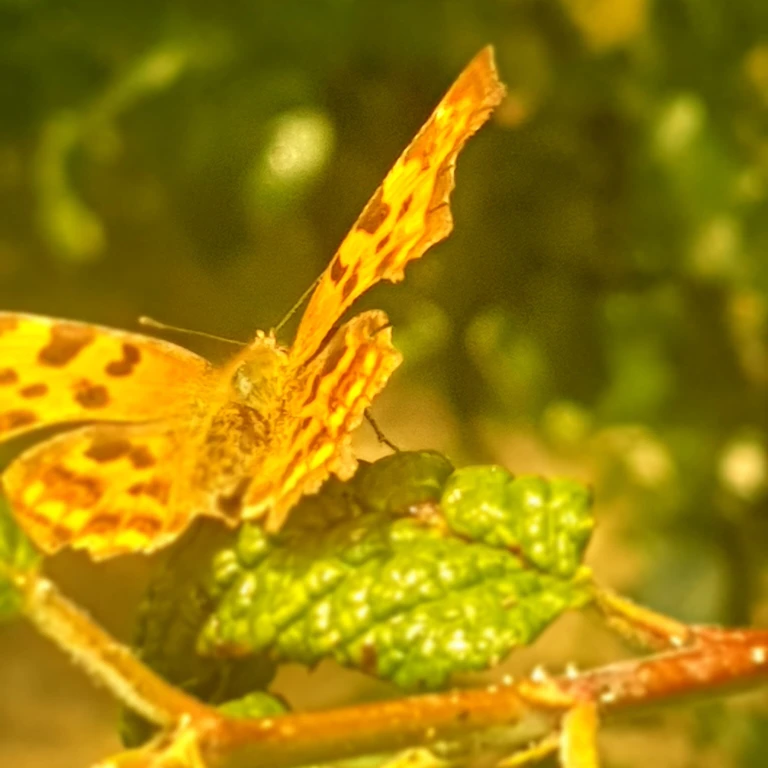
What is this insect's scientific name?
Polygonia c-album
